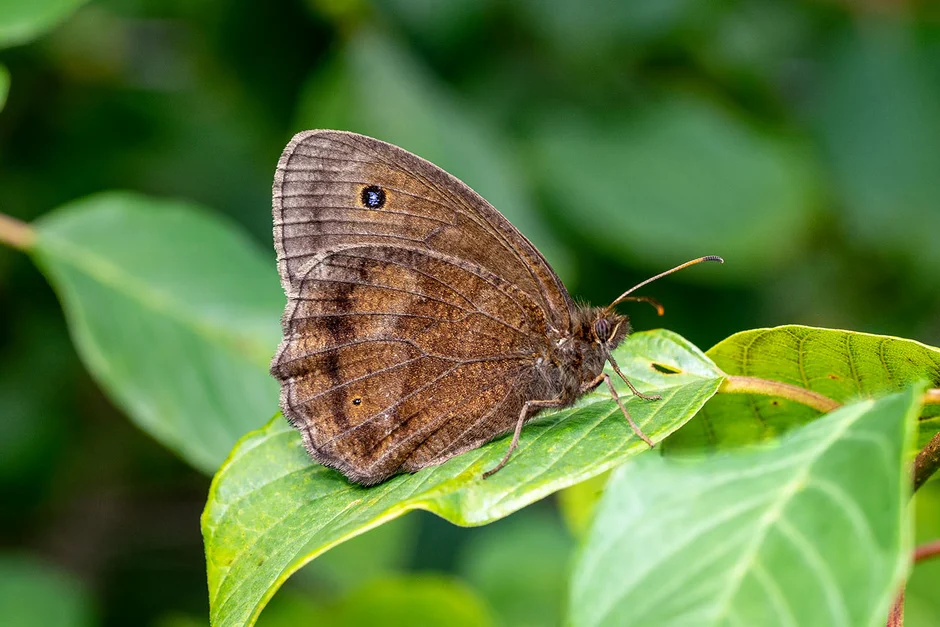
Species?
Minois dryas
